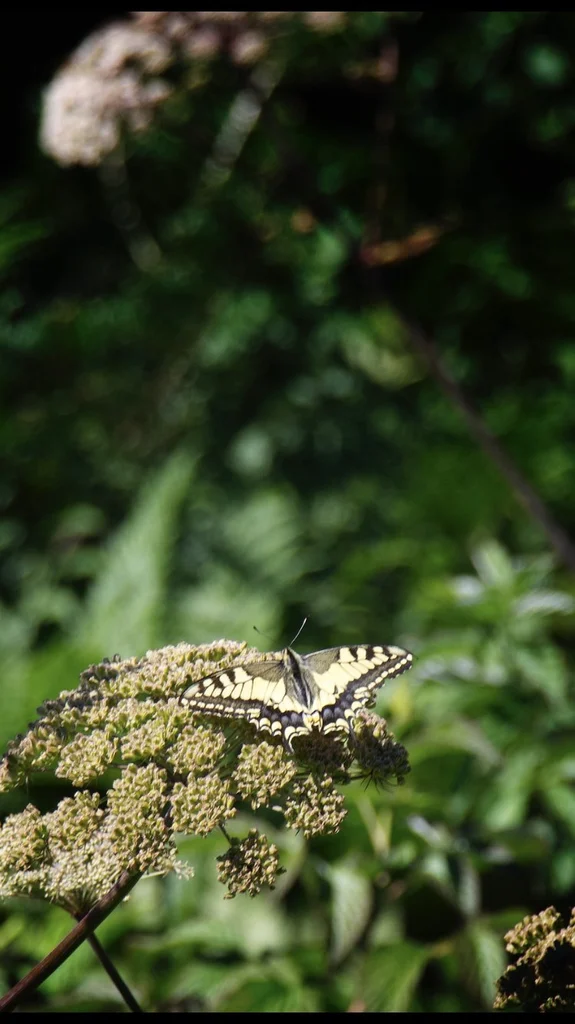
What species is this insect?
Papilio machaon
